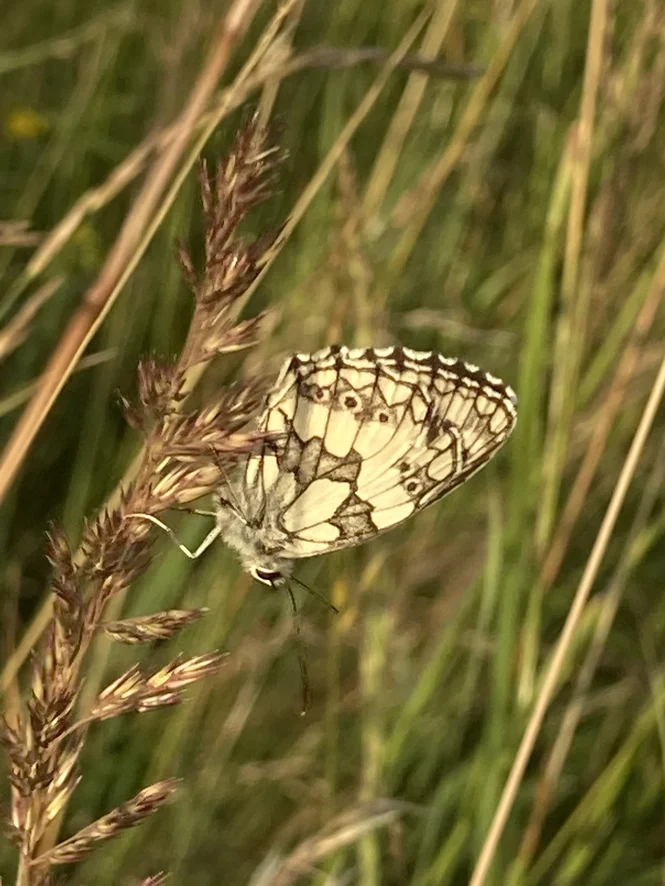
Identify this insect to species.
Melanargia galathea
